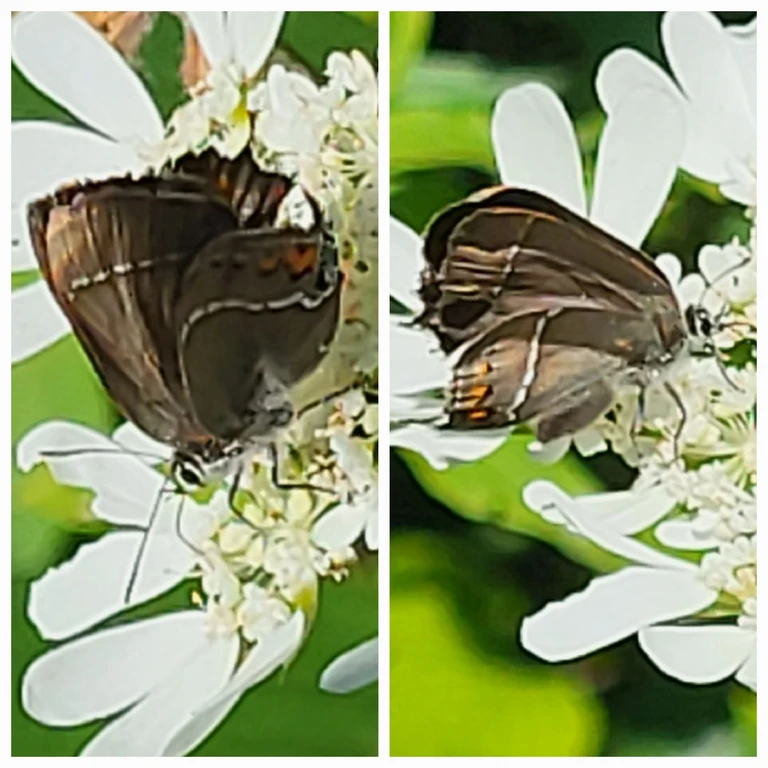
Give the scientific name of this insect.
Satyrium spini (also Tuttiola spini)
